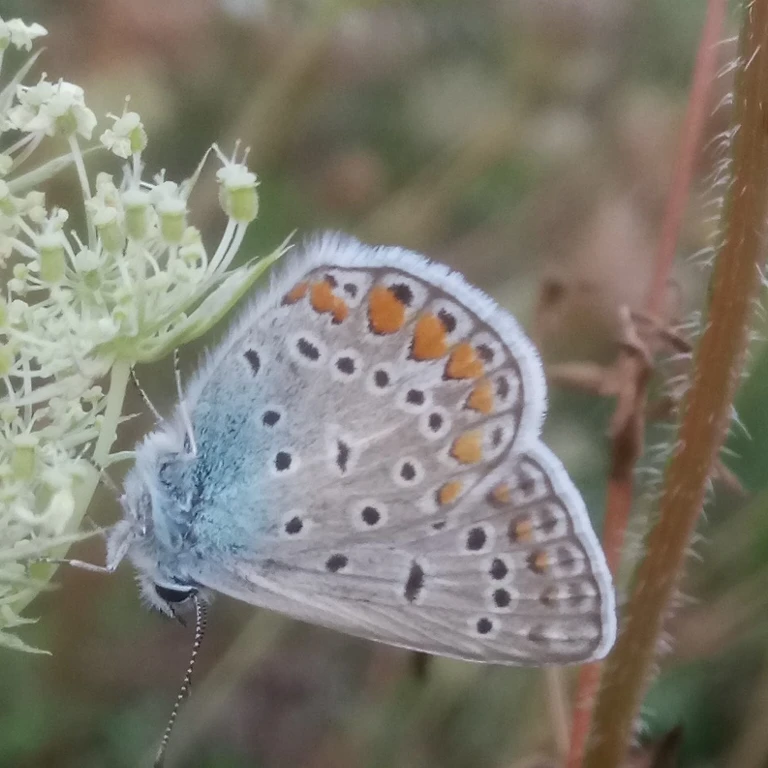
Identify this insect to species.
Polyommatus icarus
